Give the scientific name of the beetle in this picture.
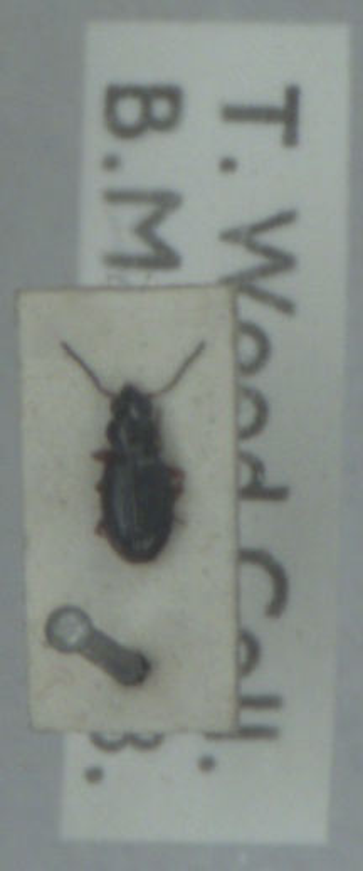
Bembidion gilvipes
